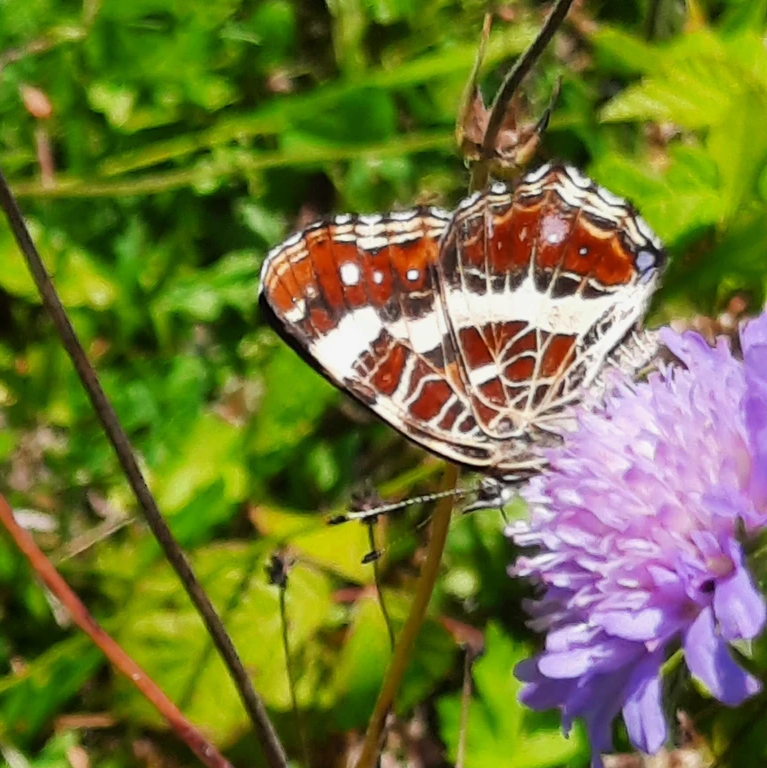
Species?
Araschnia levana
